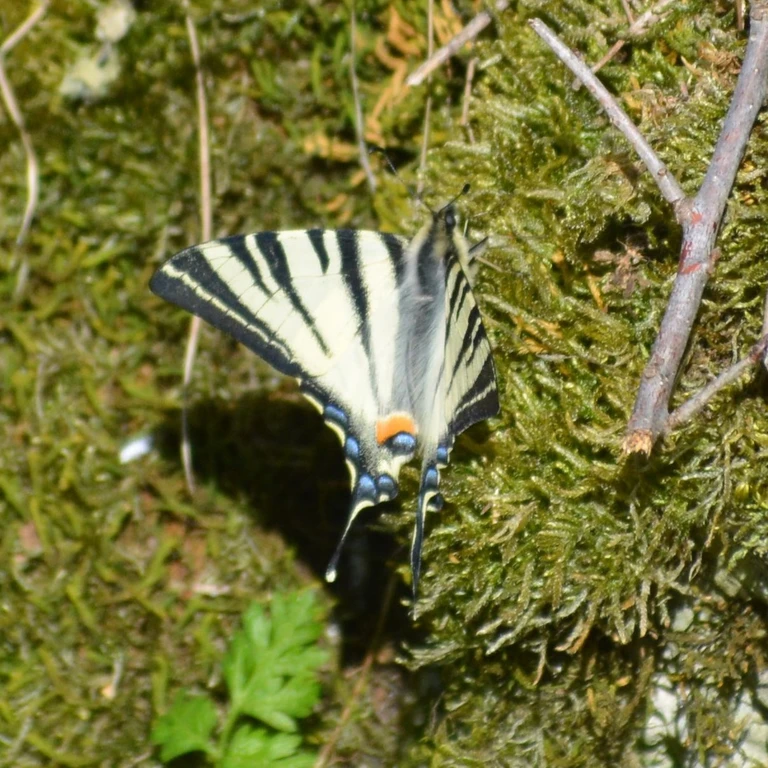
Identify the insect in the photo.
Iphiclides podalirius
